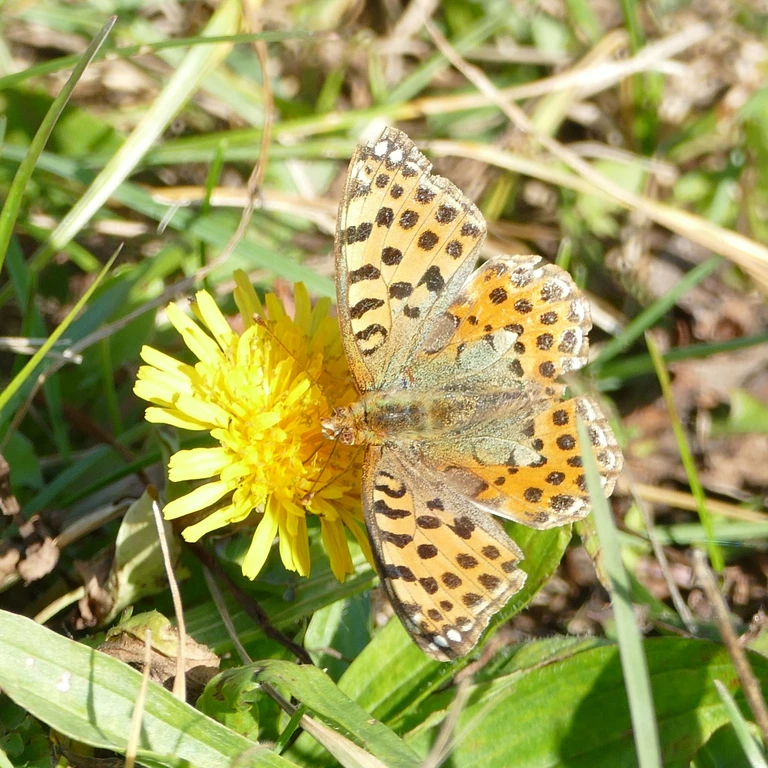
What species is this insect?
Issoria lathonia
